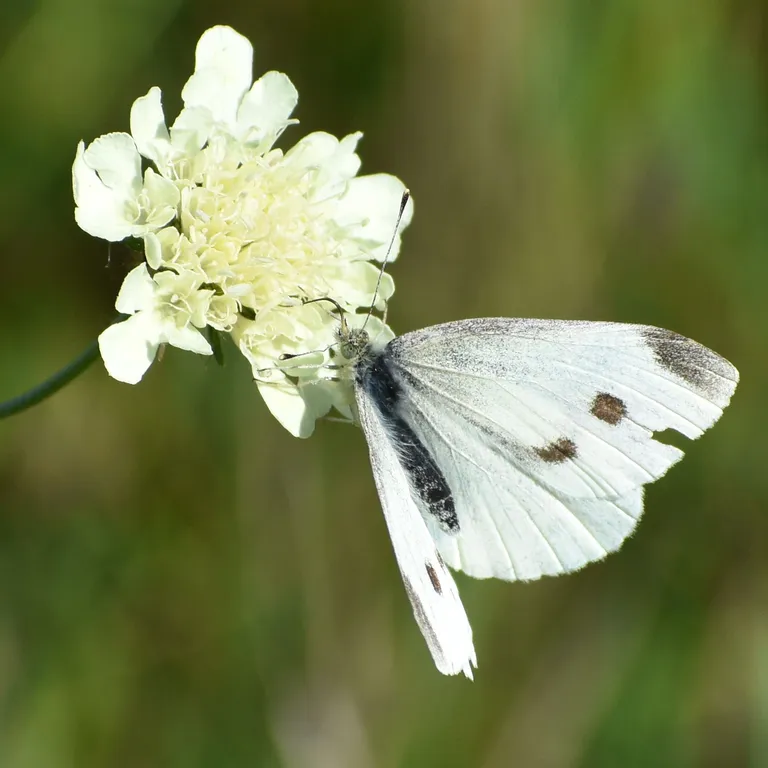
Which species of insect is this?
Pieris rapae
